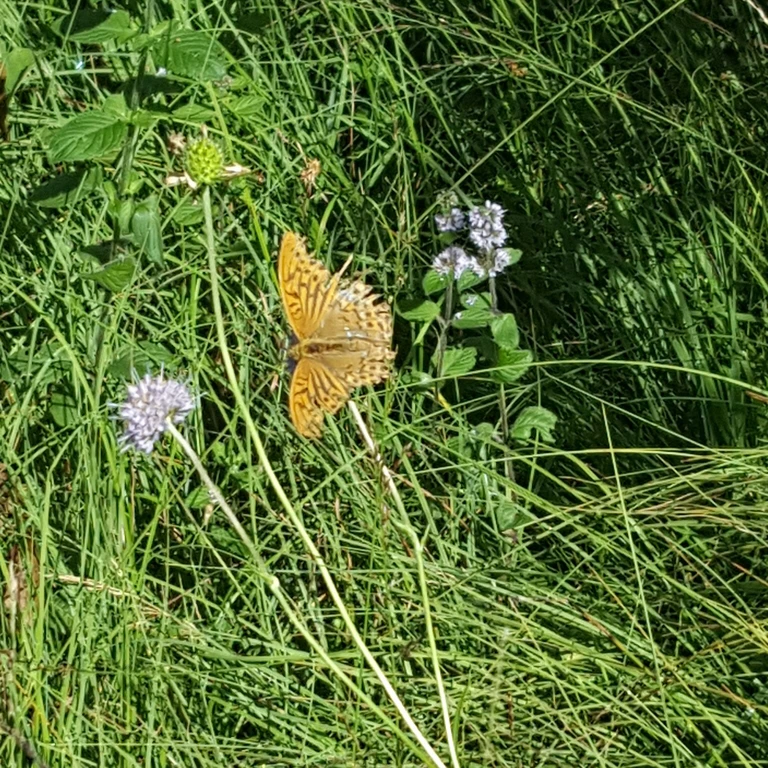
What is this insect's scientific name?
Argynnis paphia
